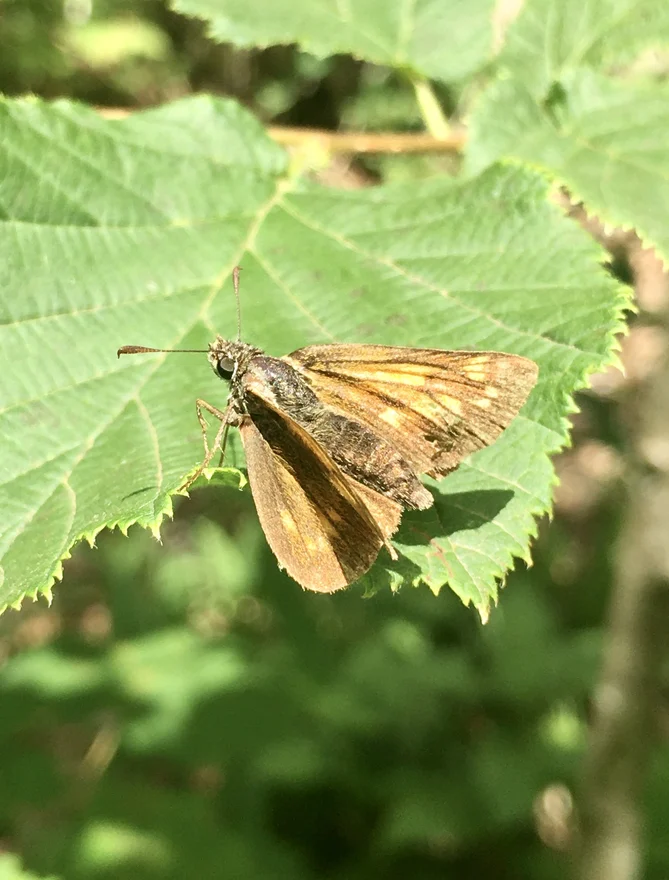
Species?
Ochlodes sylvanus (also Ochlodes venata)
